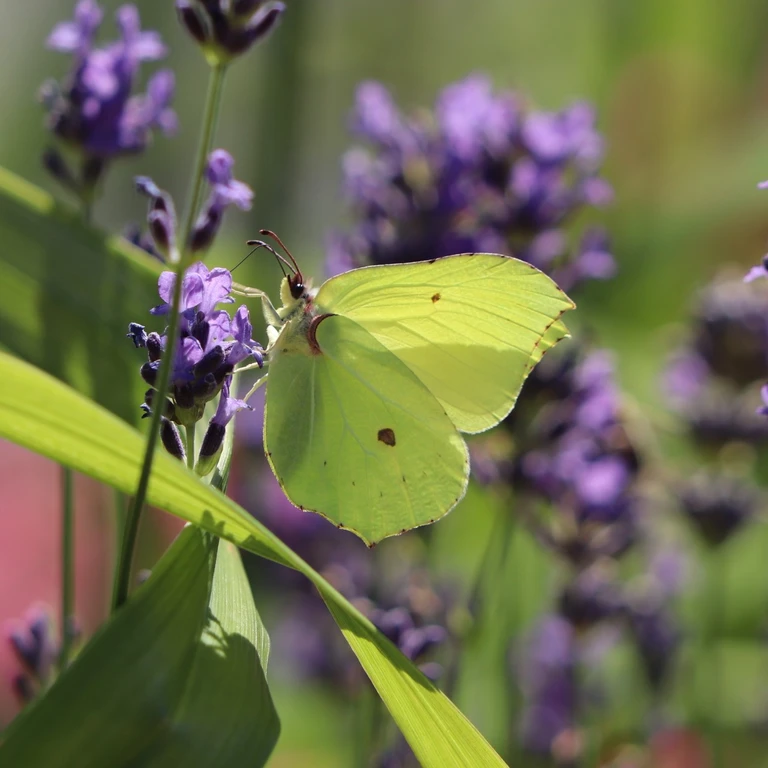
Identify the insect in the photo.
Gonepteryx rhamni
